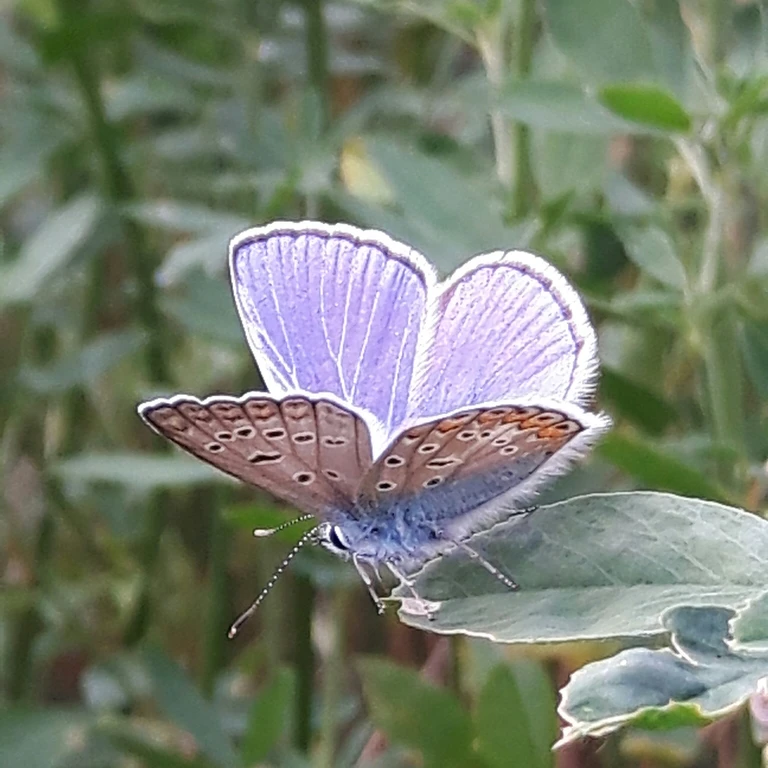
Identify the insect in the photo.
Polyommatus icarus
